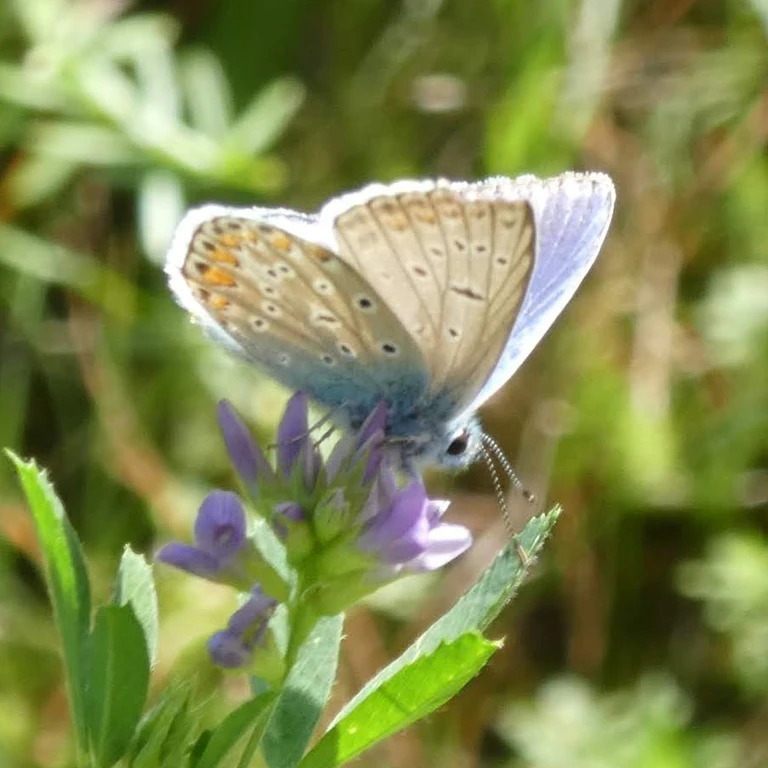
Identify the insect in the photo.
Polyommatus icarus
